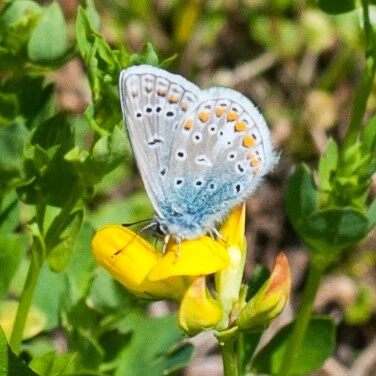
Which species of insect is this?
Polyommatus icarus
